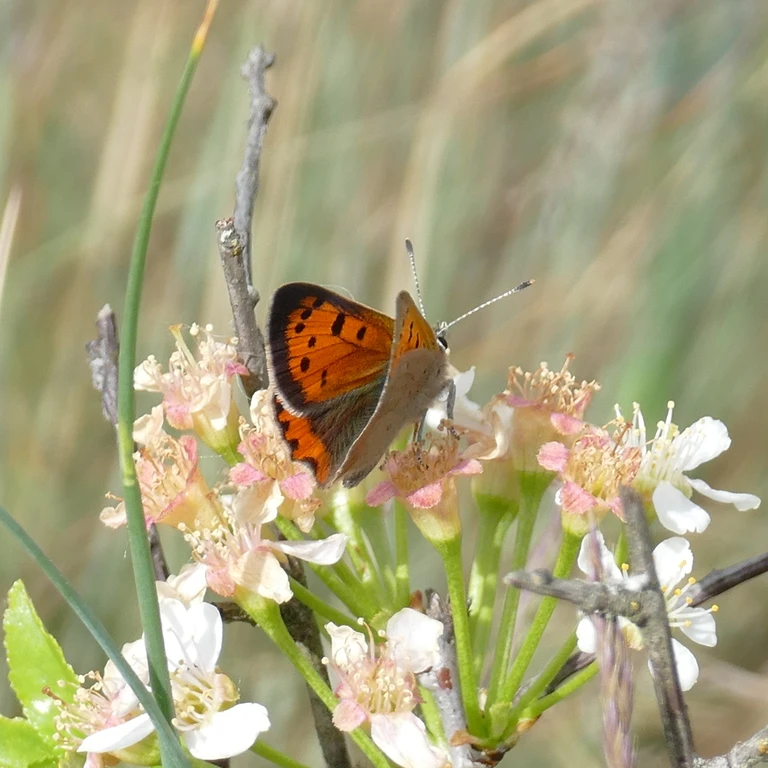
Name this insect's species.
Lycaena phlaeas
